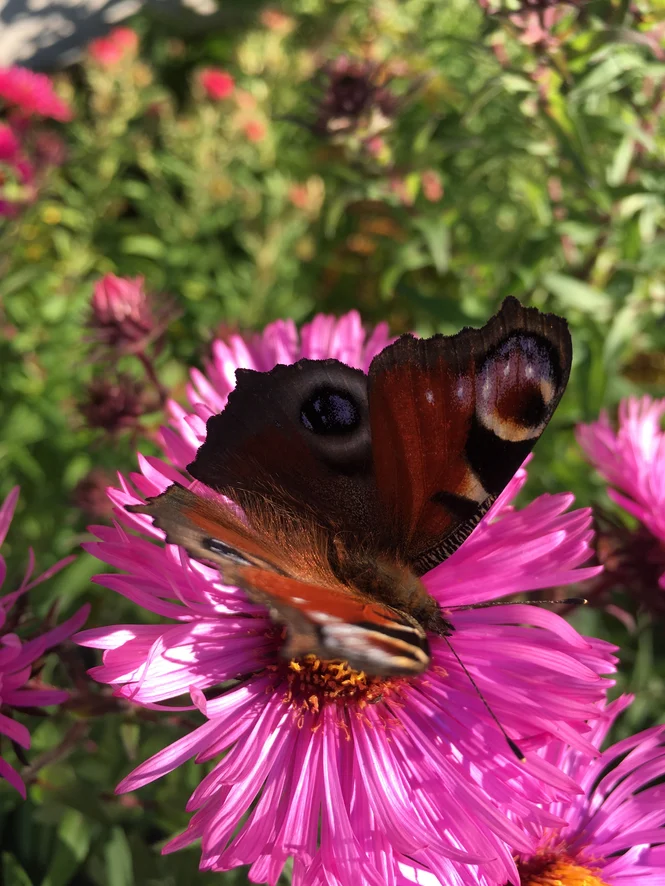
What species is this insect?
Aglais io
